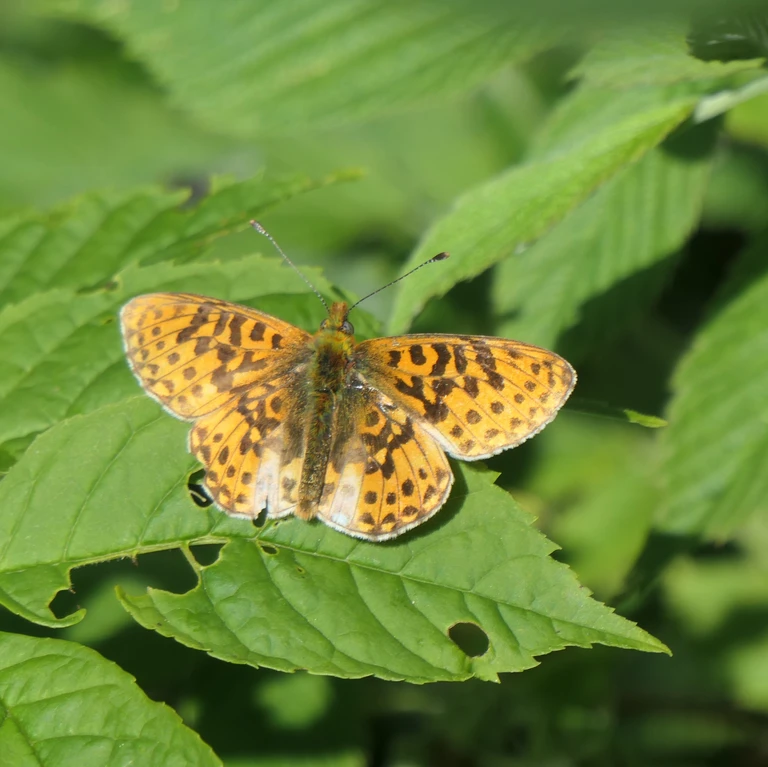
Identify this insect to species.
Boloria euphrosyne (also Clossiana euphrosyne)
